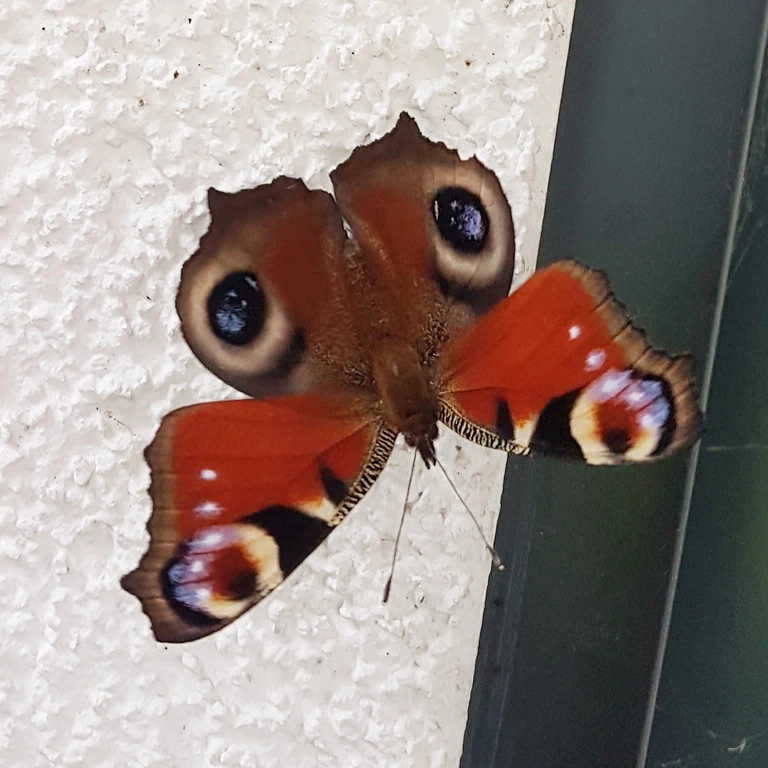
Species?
Aglais io
